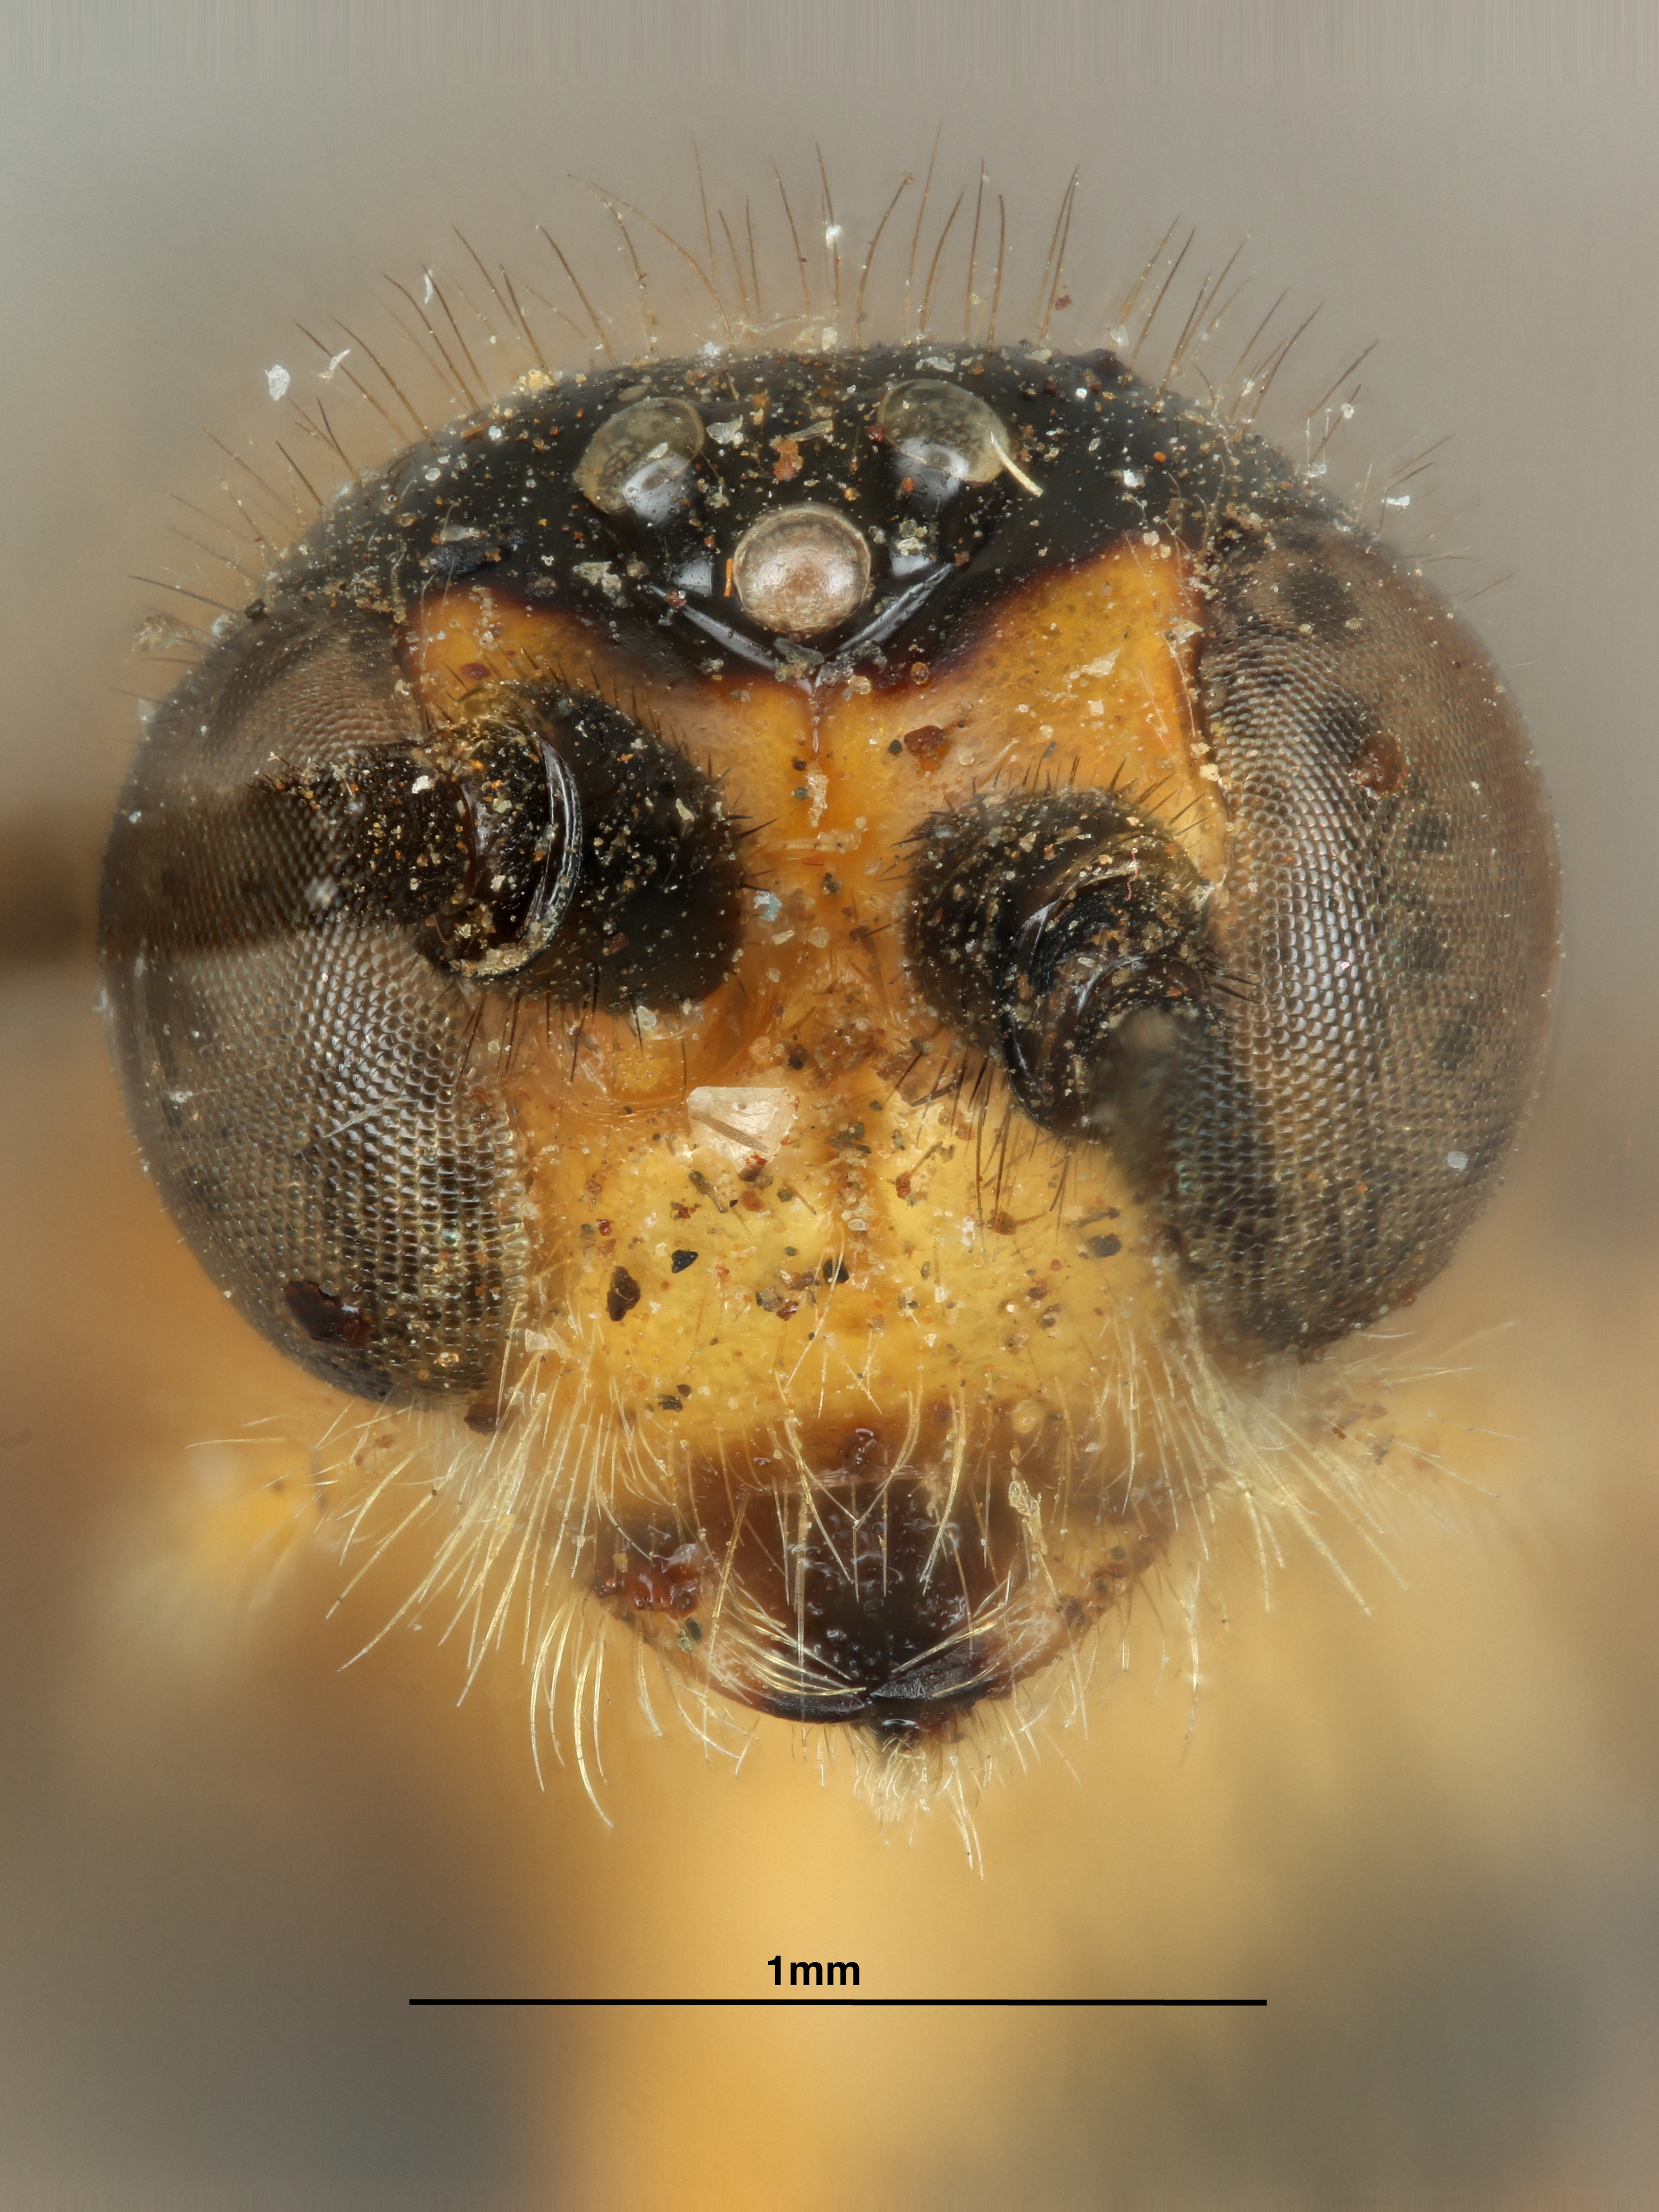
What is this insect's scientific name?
Iphiaulax australiensis
